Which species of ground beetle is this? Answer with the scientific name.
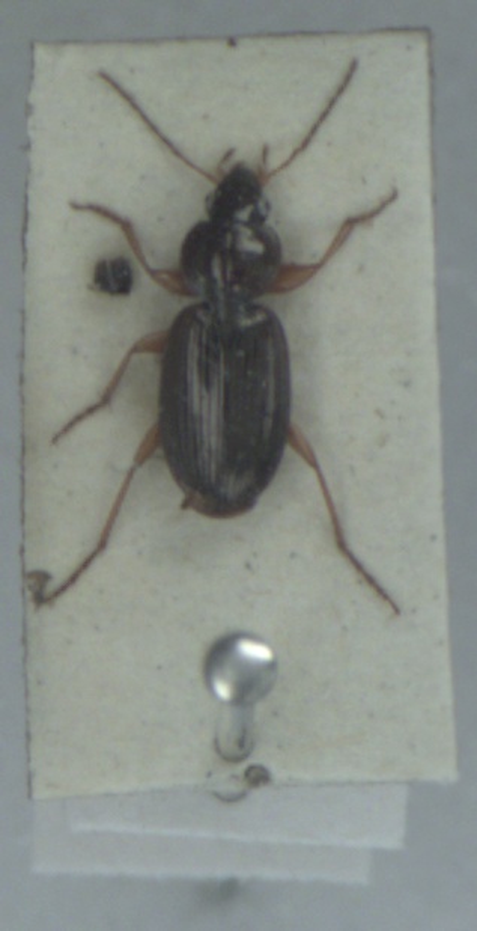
Olisthopus rotundatus
